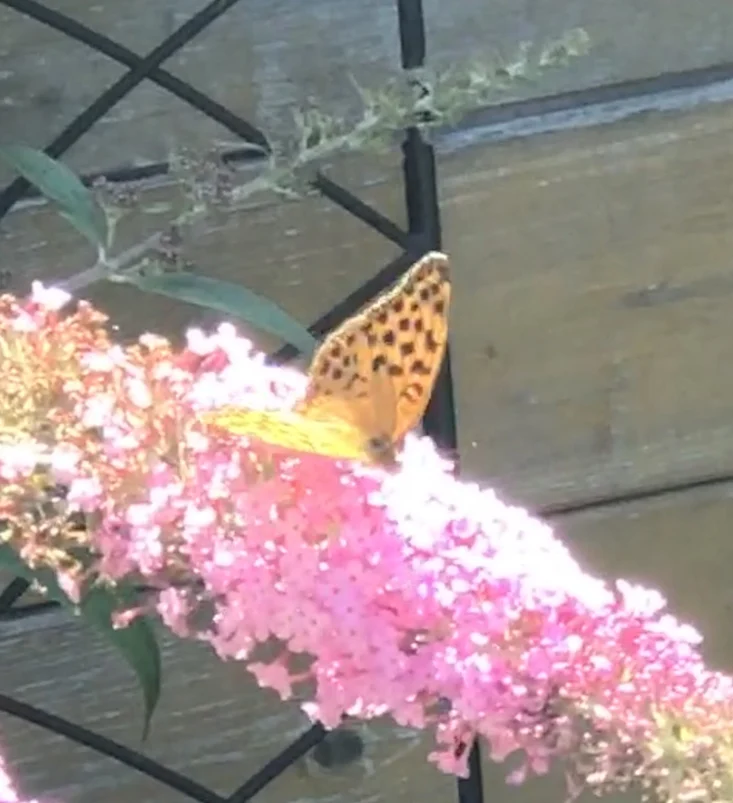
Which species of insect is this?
Argynnis paphia
